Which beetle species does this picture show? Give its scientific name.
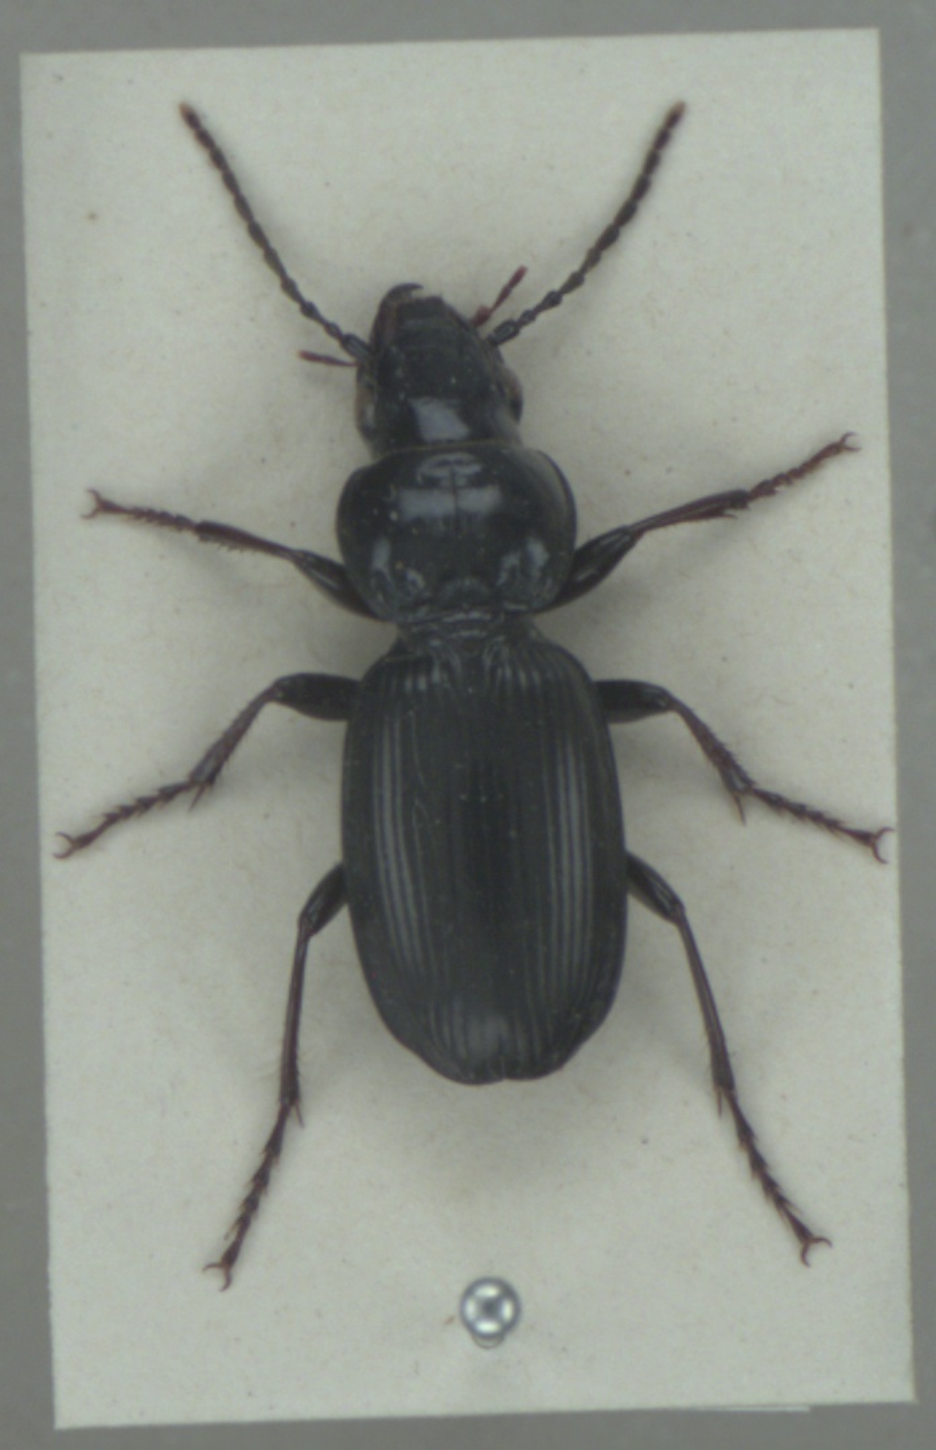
Pterostichus madidus
